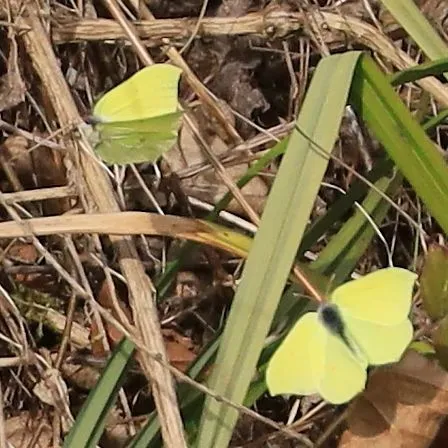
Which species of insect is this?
Gonepteryx rhamni
